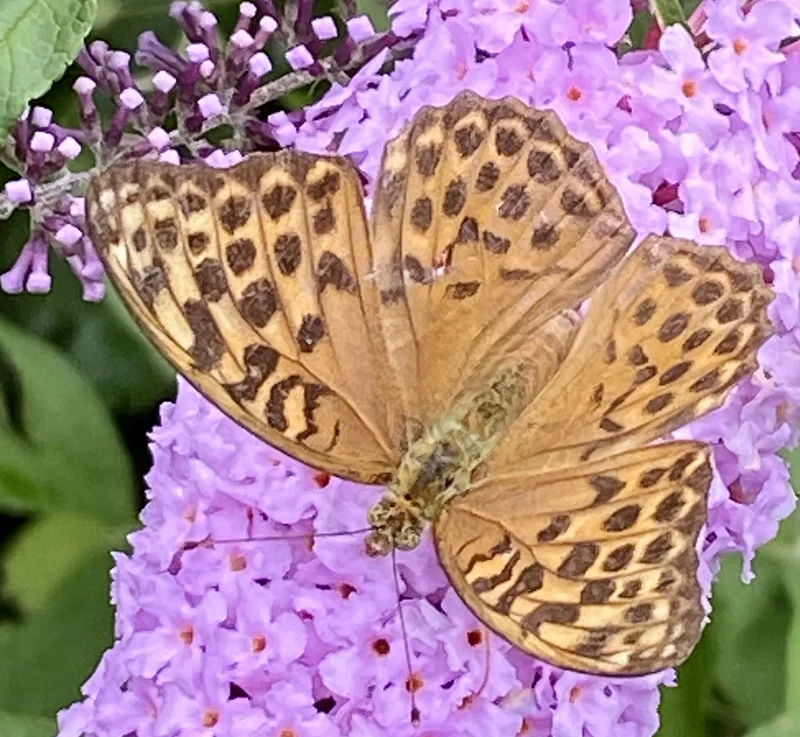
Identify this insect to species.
Argynnis paphia
